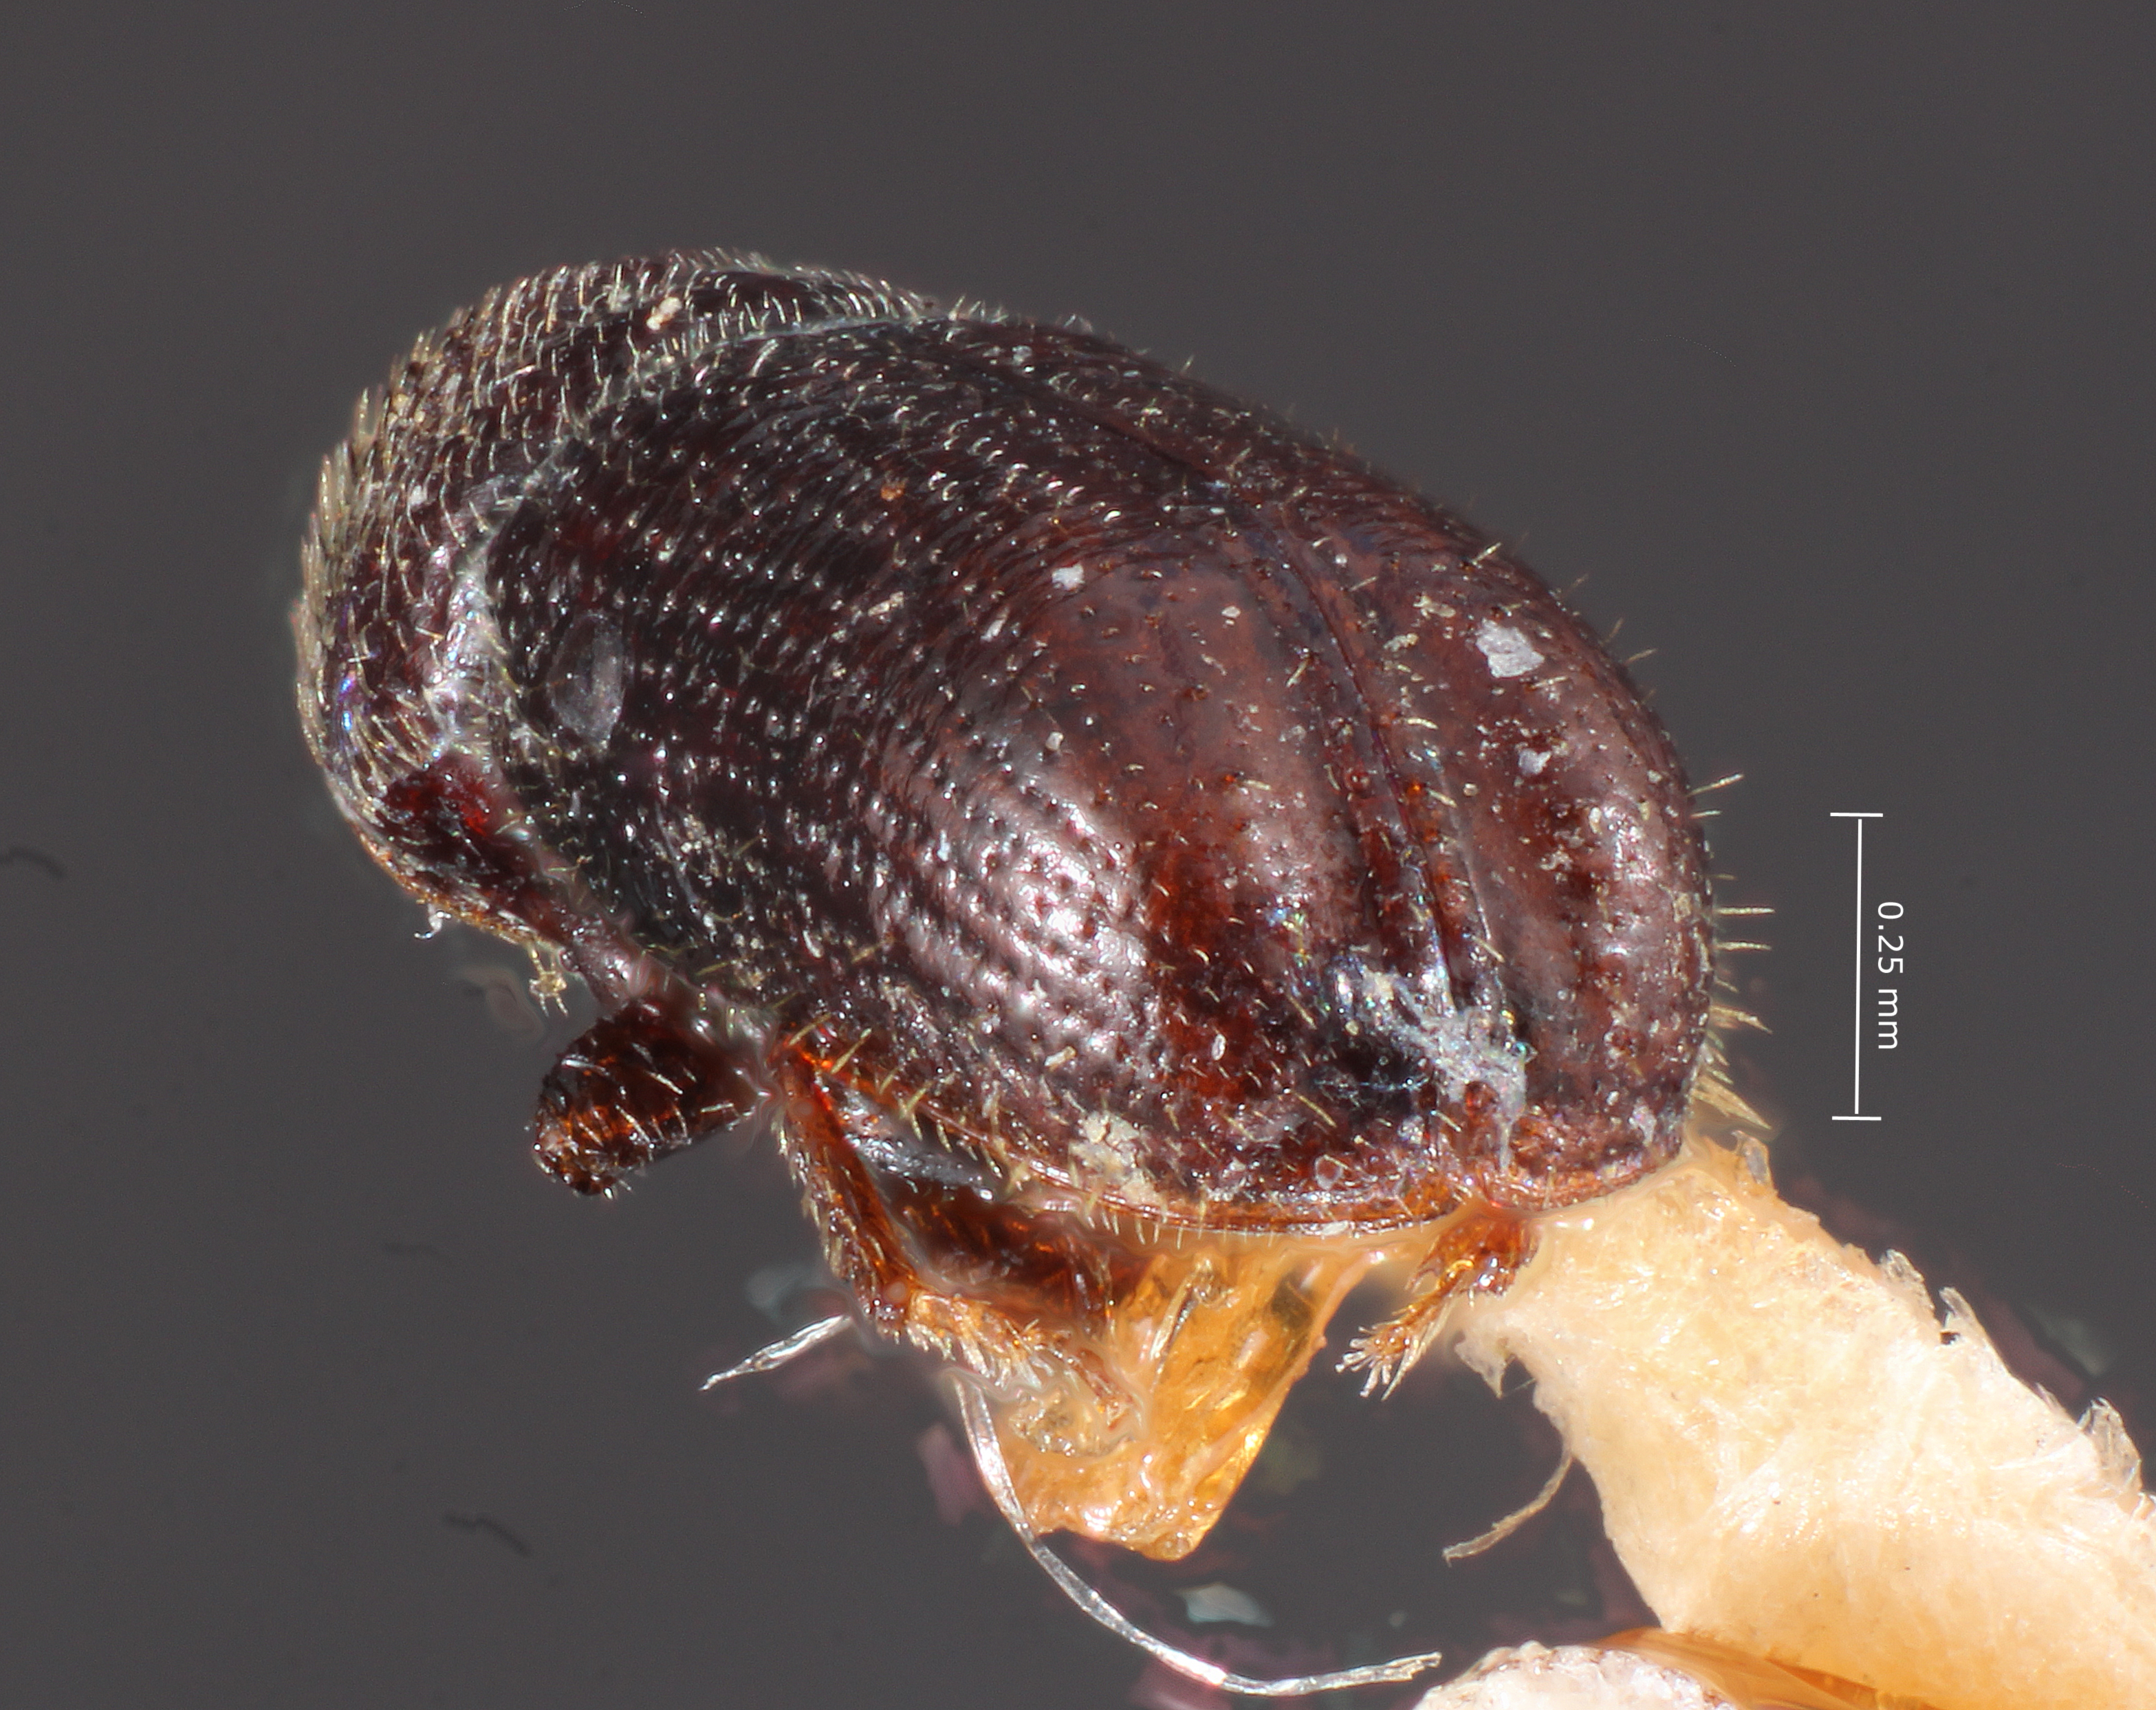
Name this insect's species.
Pityophthorus fuscus
